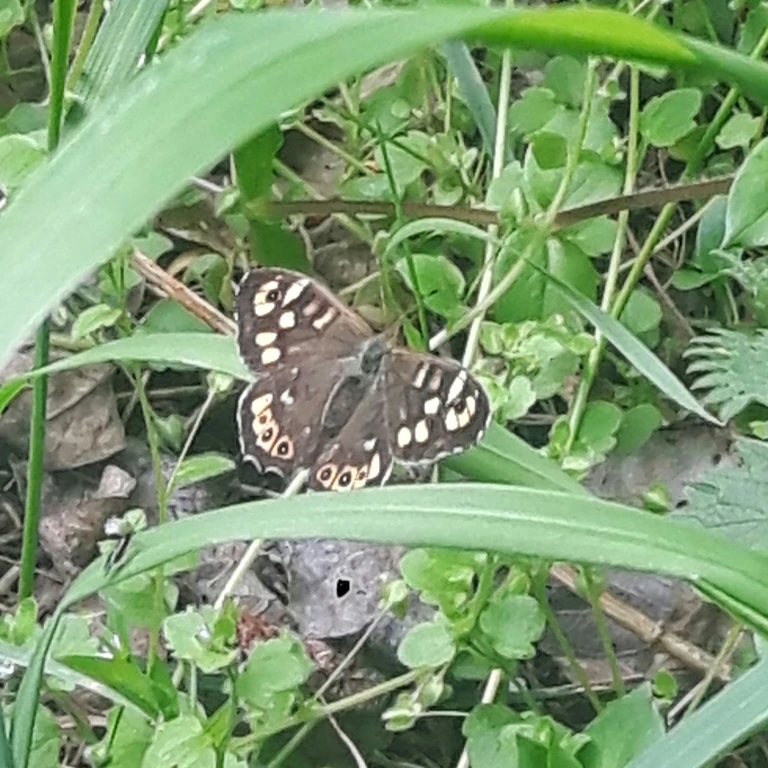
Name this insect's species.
Pararge aegeria
